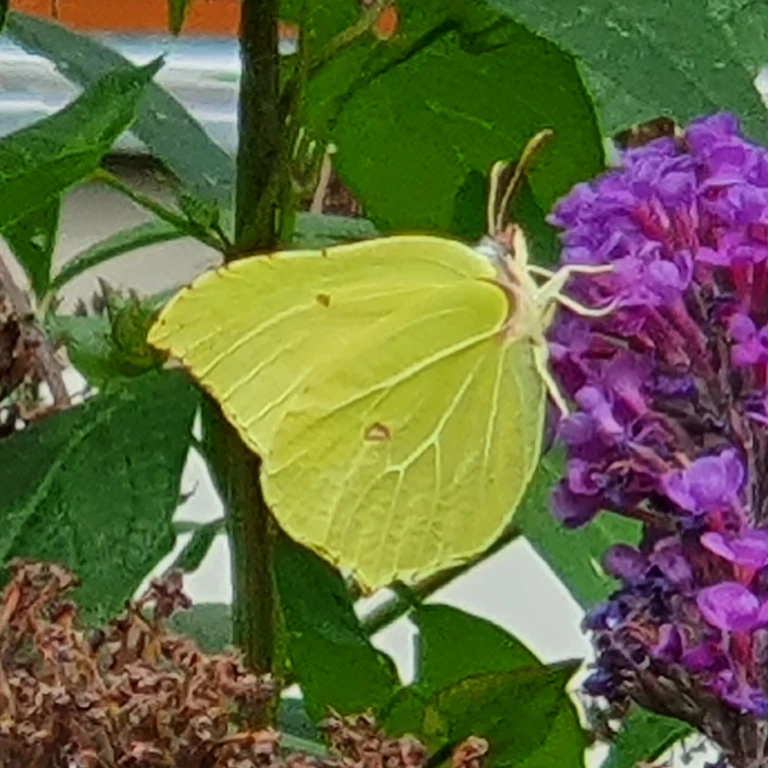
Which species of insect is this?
Gonepteryx rhamni
